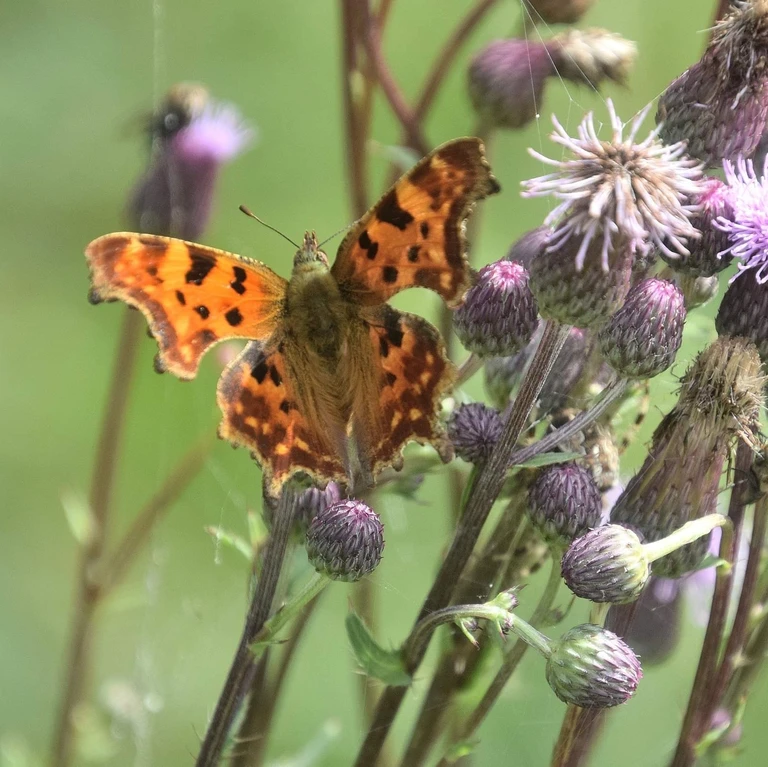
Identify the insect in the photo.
Polygonia c-album
